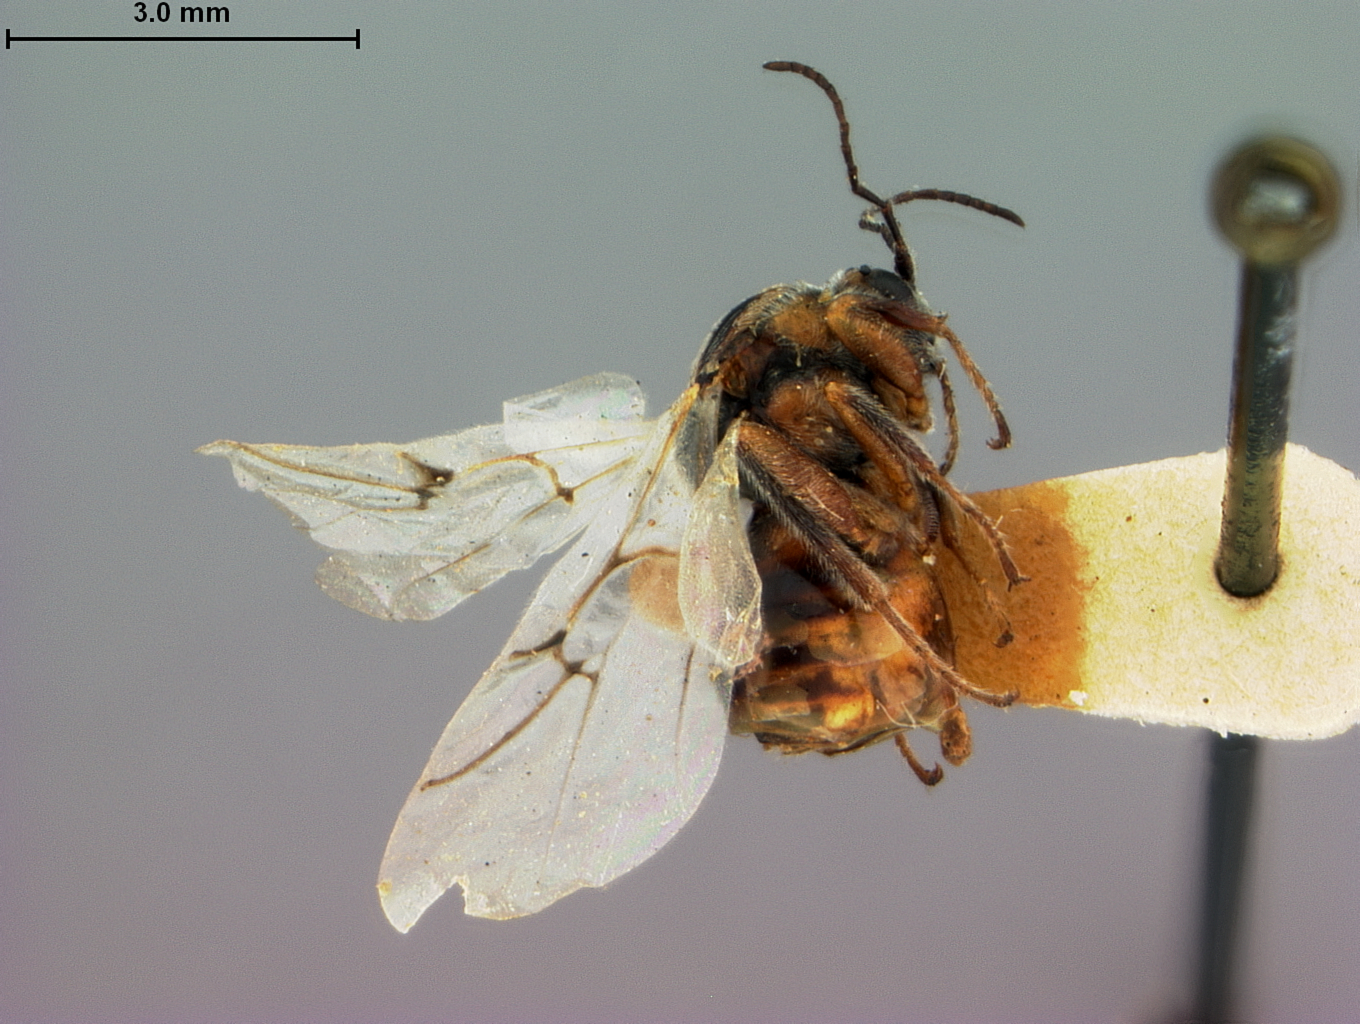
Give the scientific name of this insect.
Disholcaspis lacuna
